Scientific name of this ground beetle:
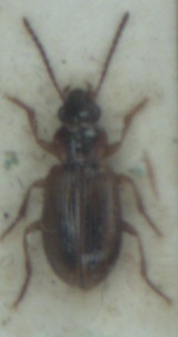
Dicheirotrichus placidus
